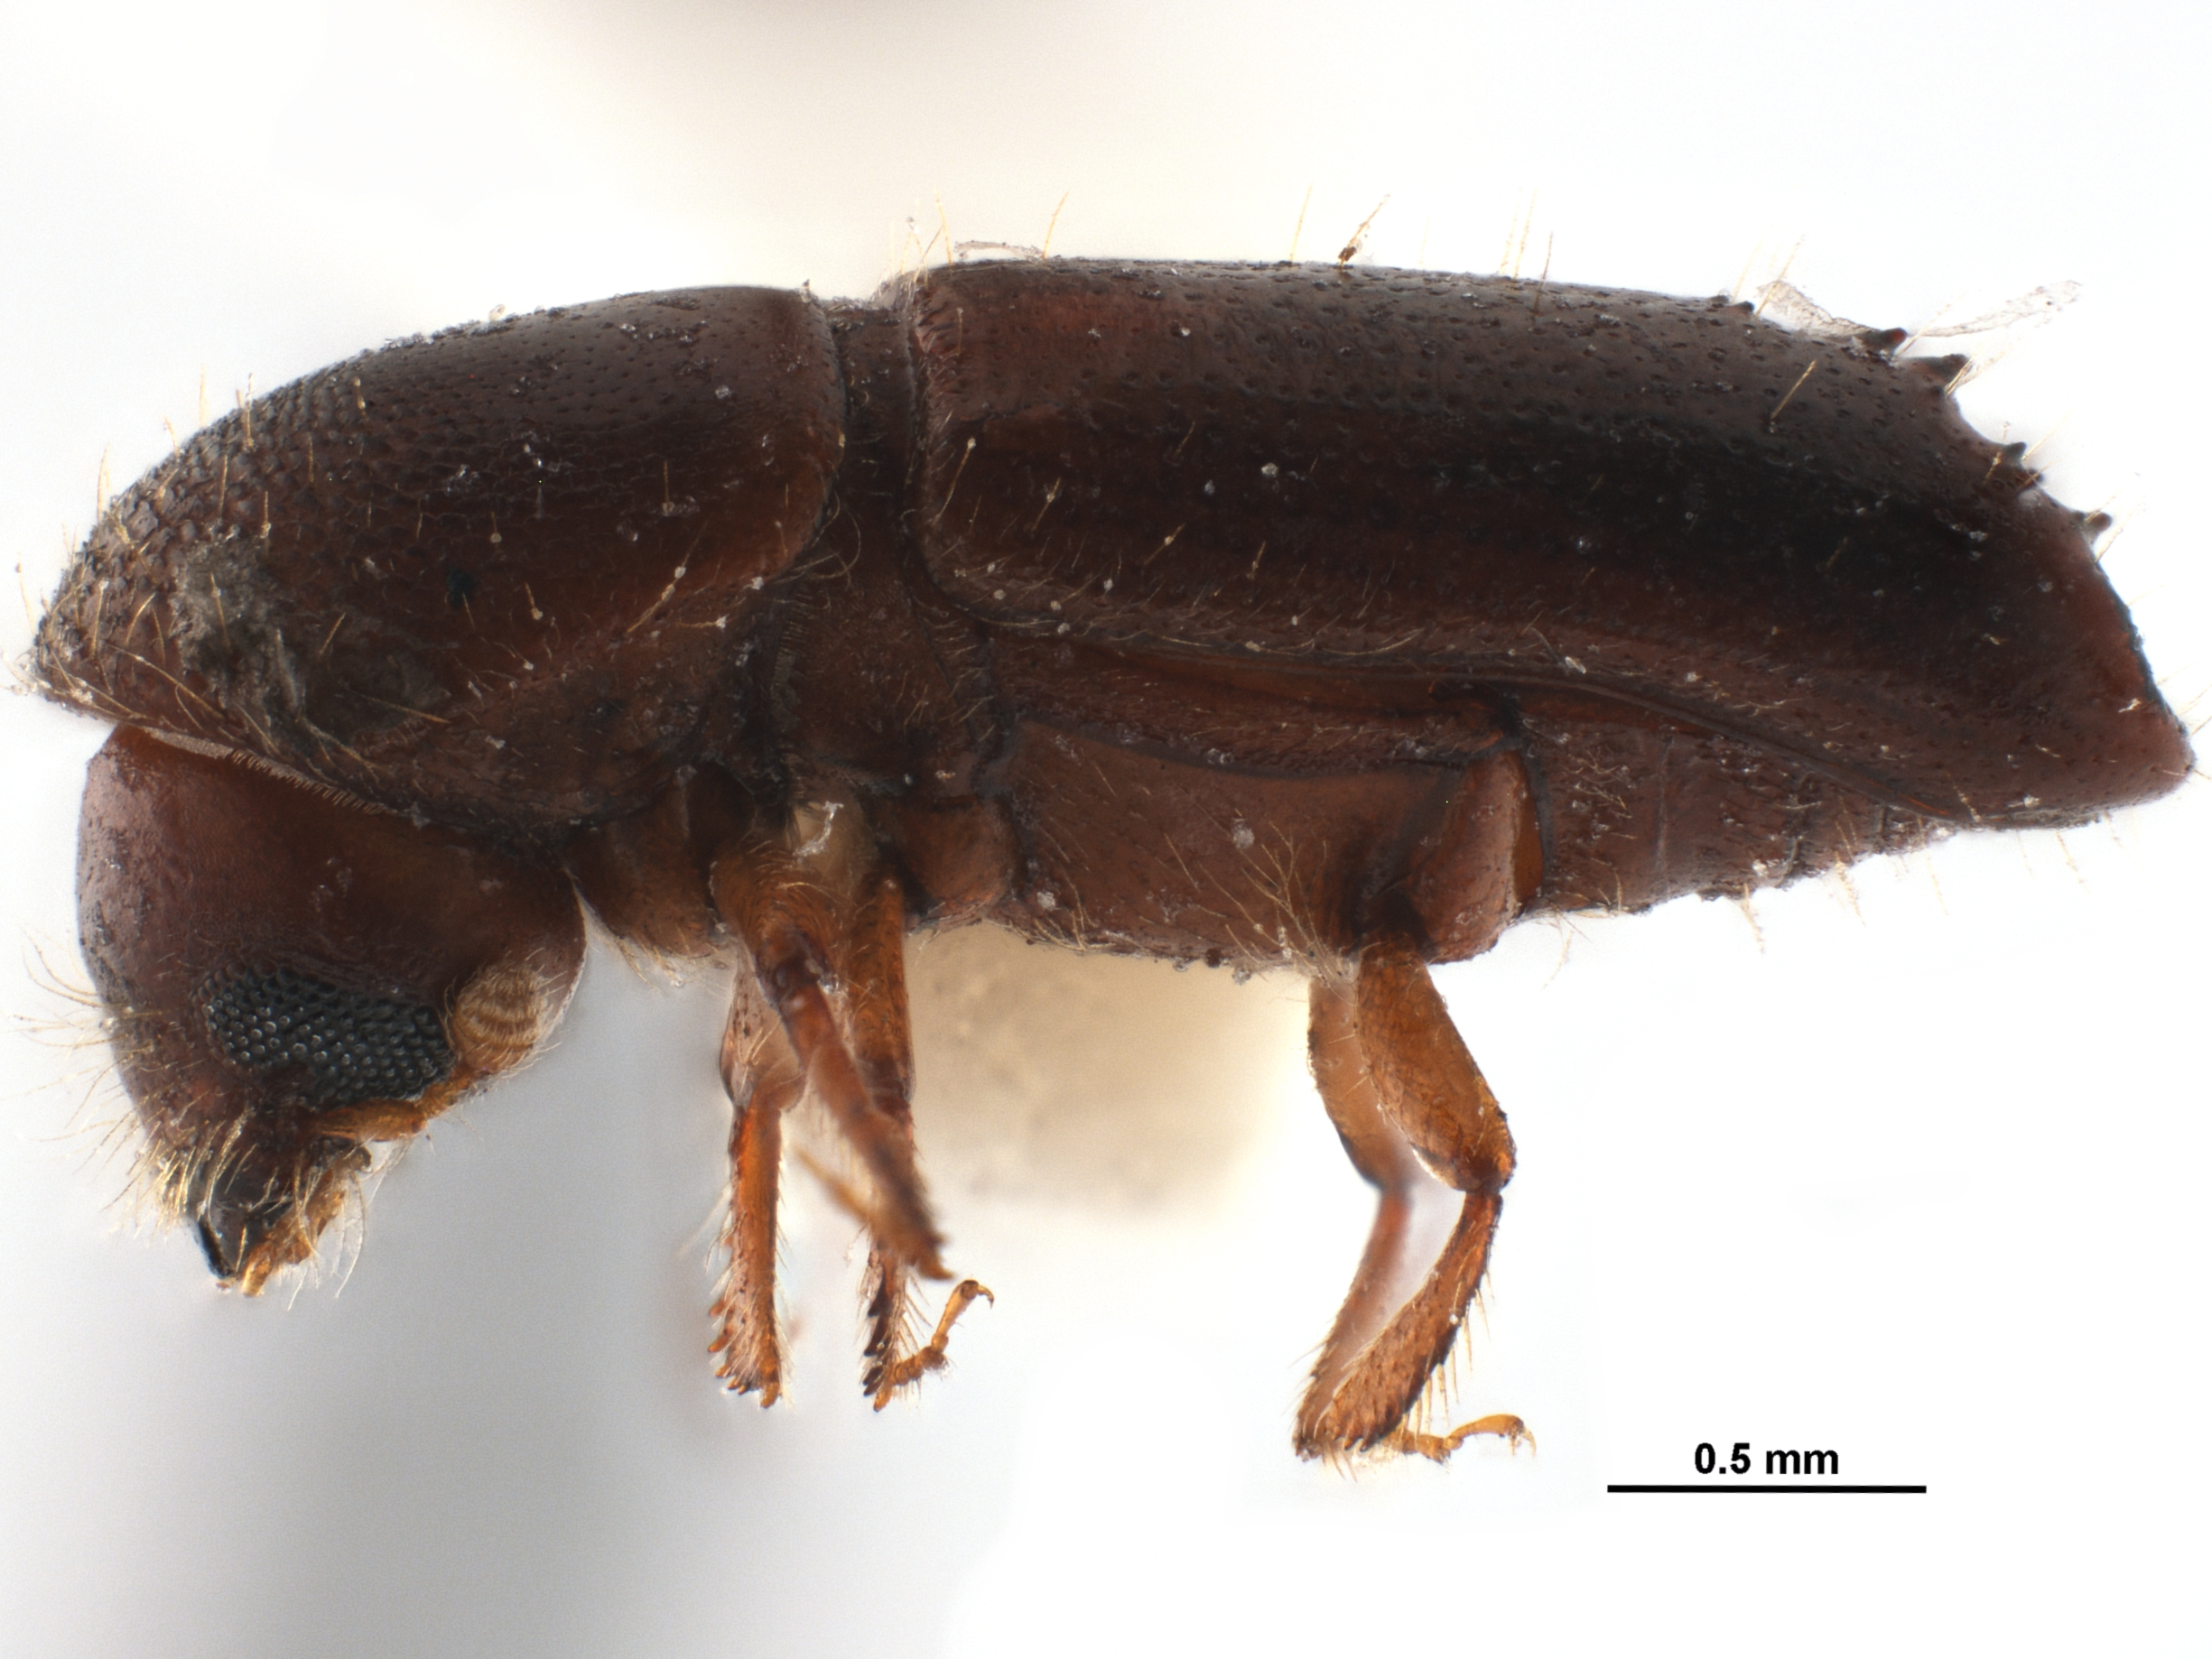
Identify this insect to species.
Xyleborus dentatus
